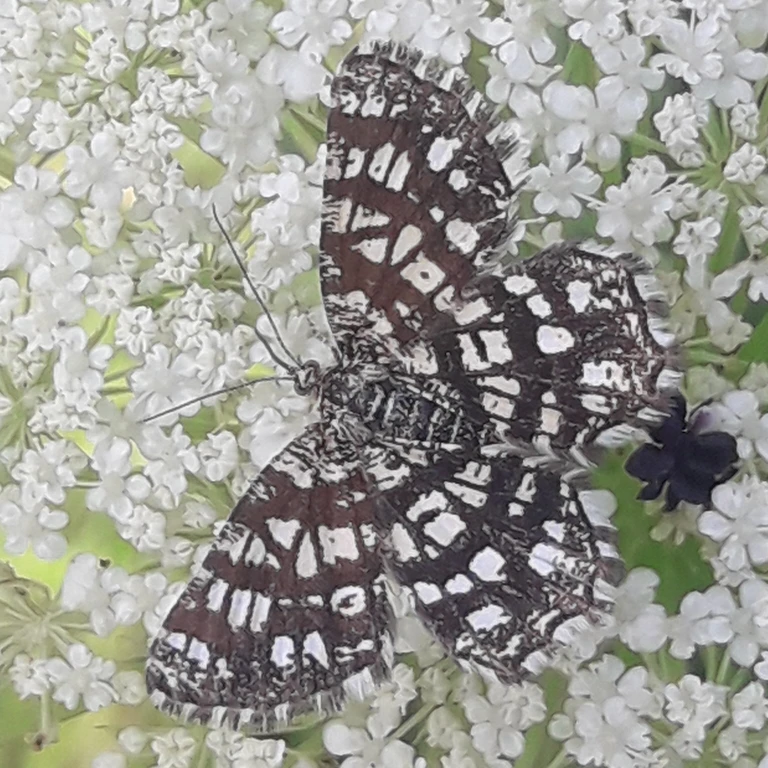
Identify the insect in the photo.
Chiasmia clathrata
